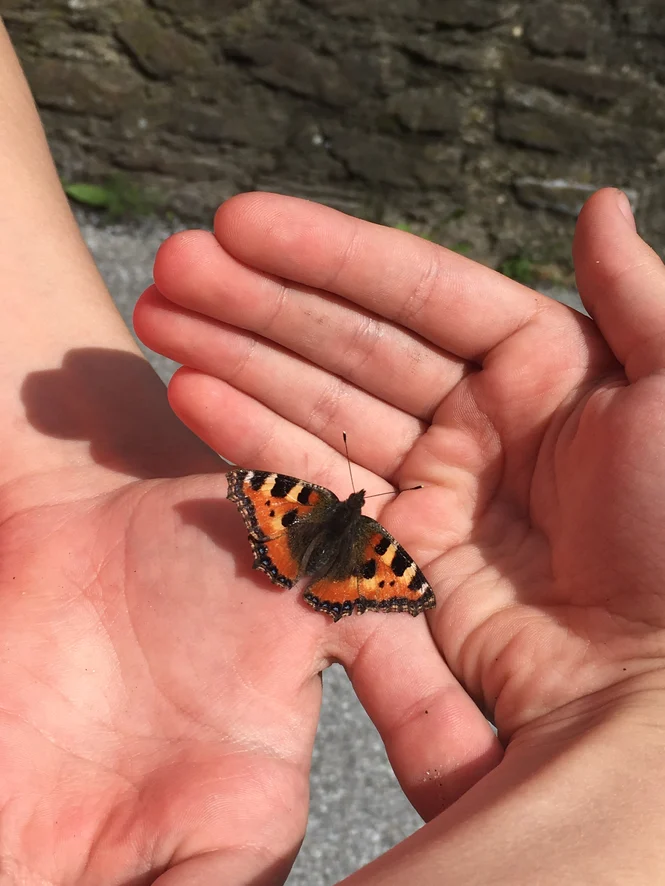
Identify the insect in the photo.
Aglais urticae
